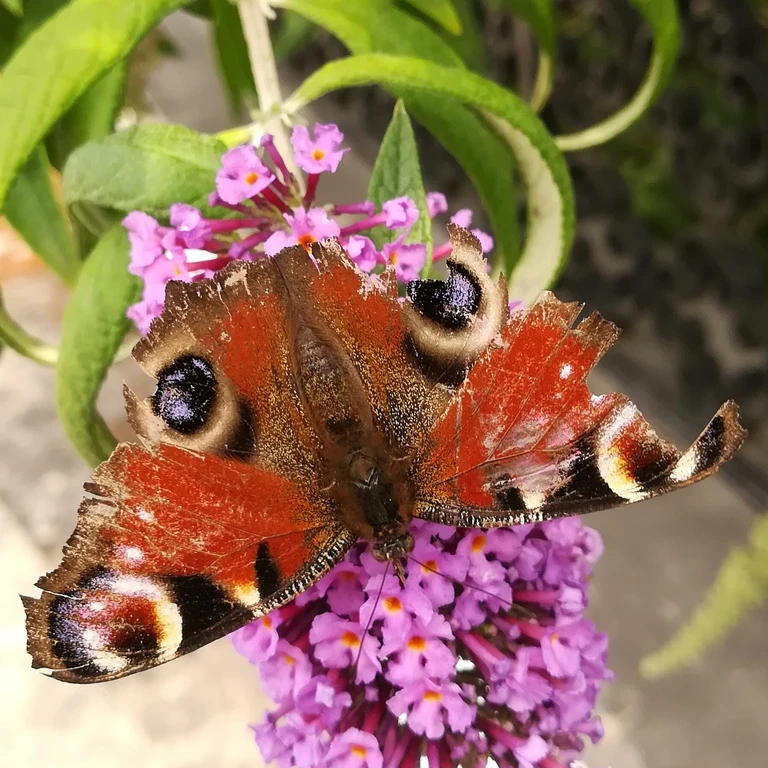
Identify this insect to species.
Aglais io
